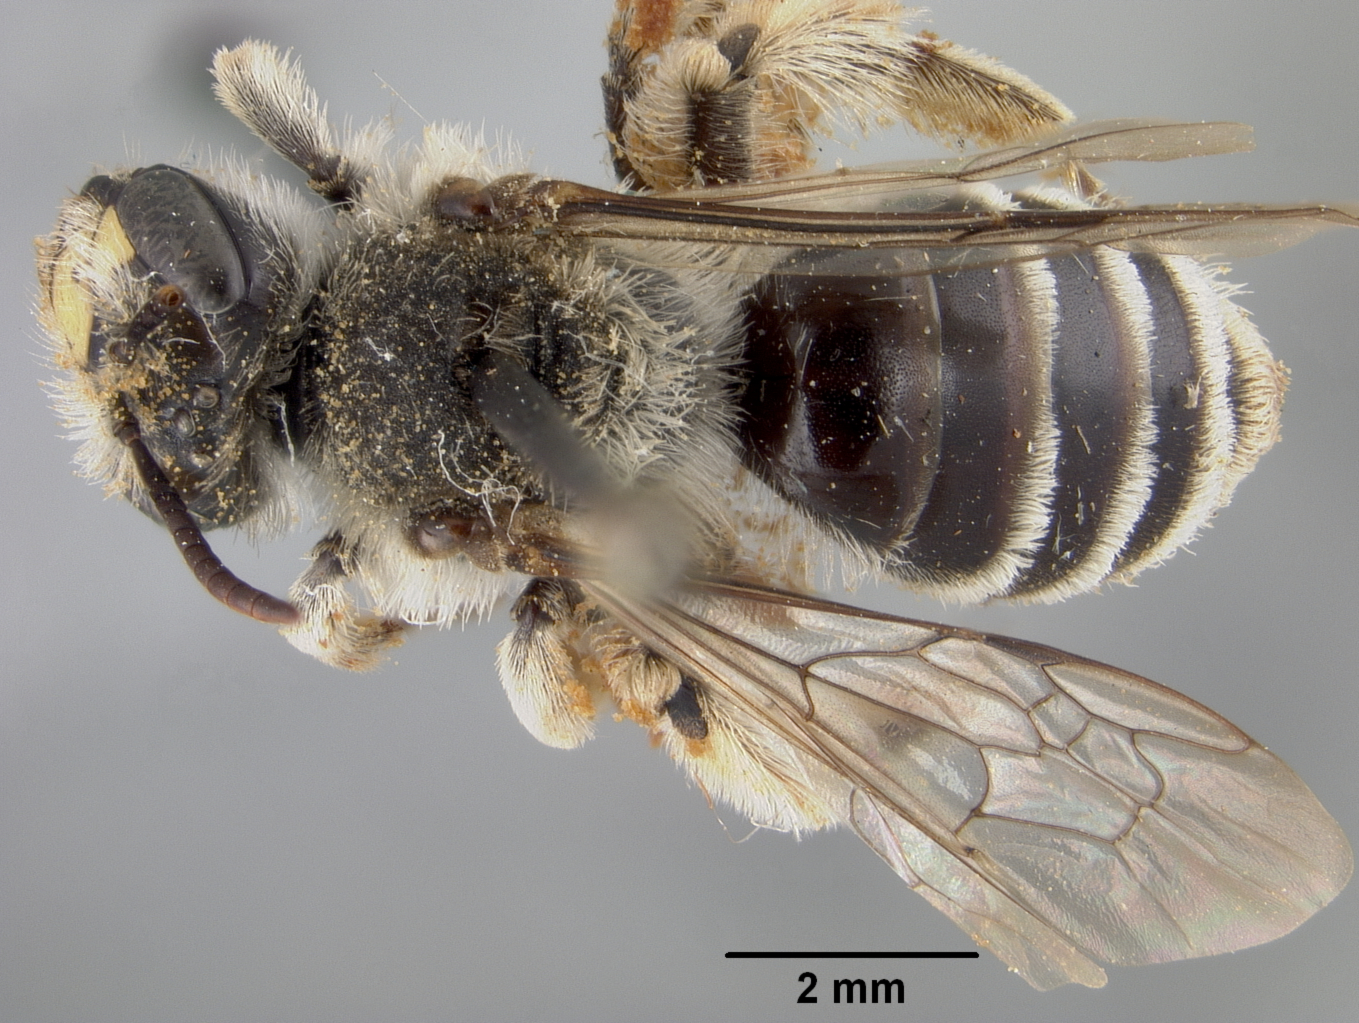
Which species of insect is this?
Andrena sculleni
